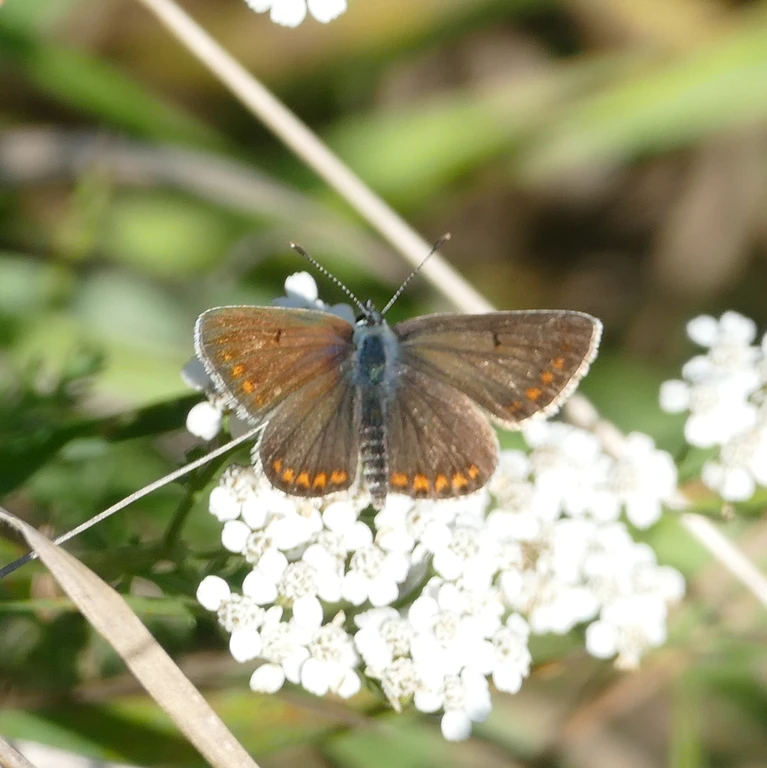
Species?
Aricia agestis/artaxerxes
